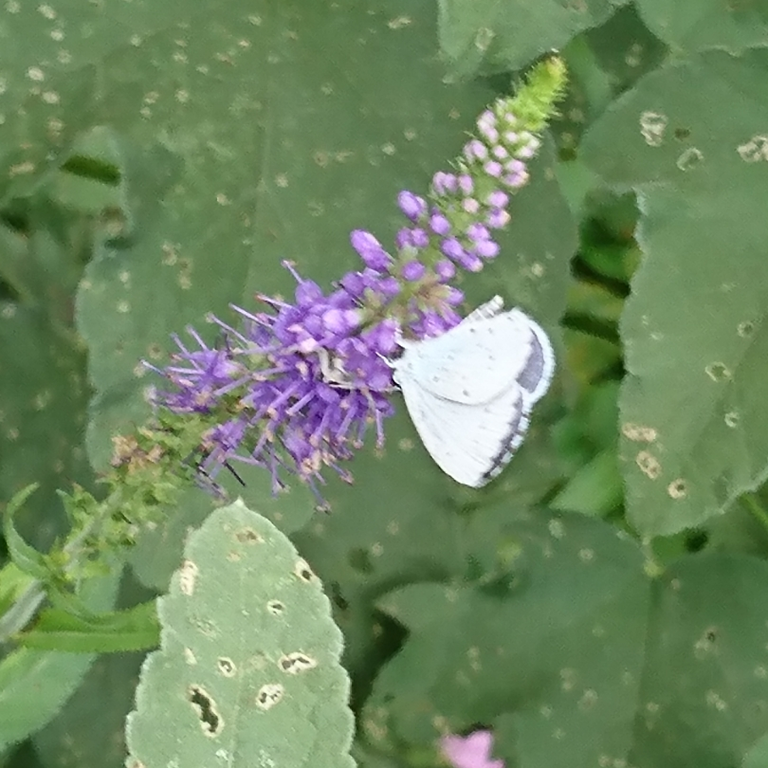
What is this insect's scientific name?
Celastrina argiolus
